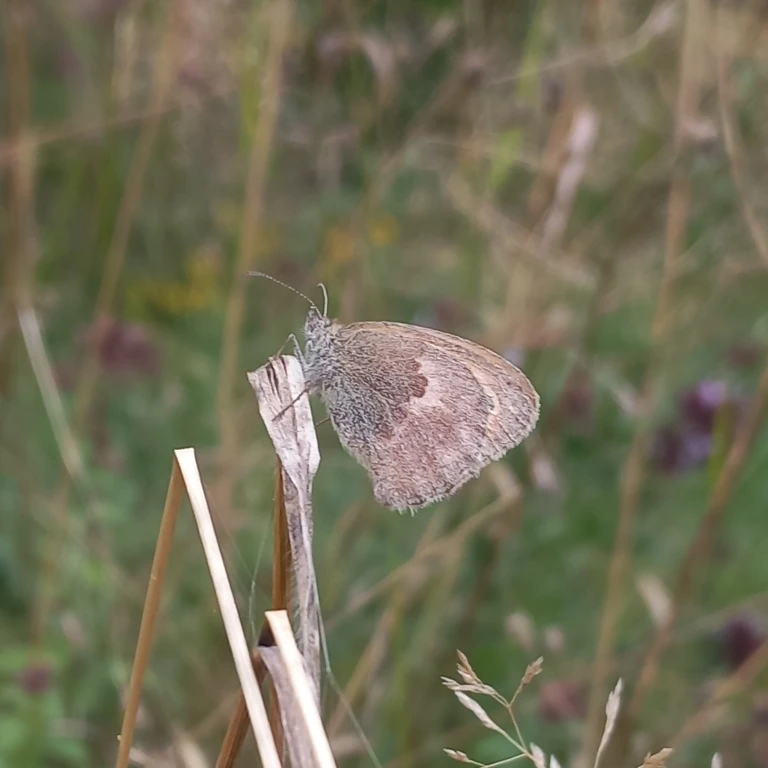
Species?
Coenonympha pamphilus
